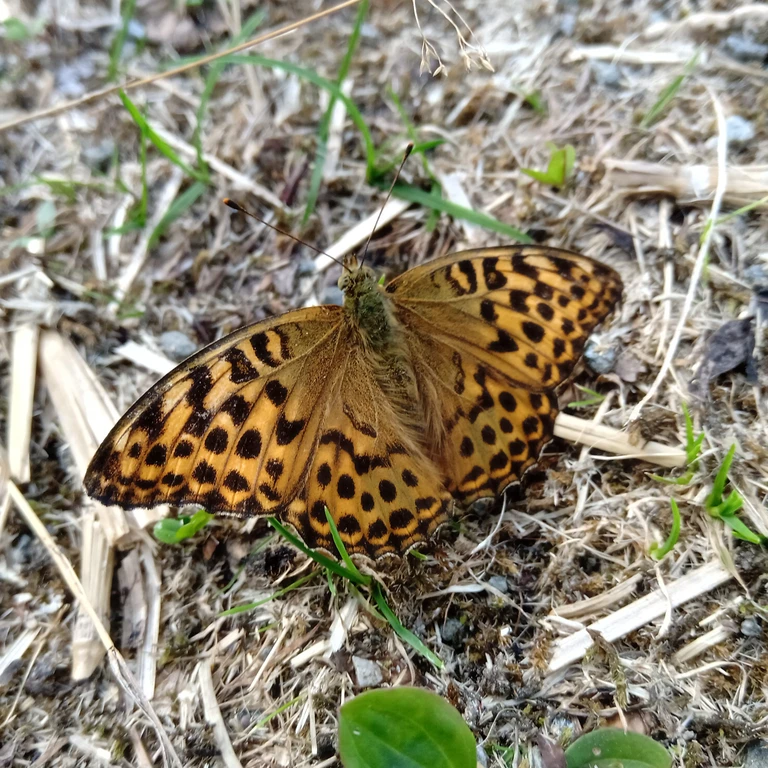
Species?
Argynnis paphia
